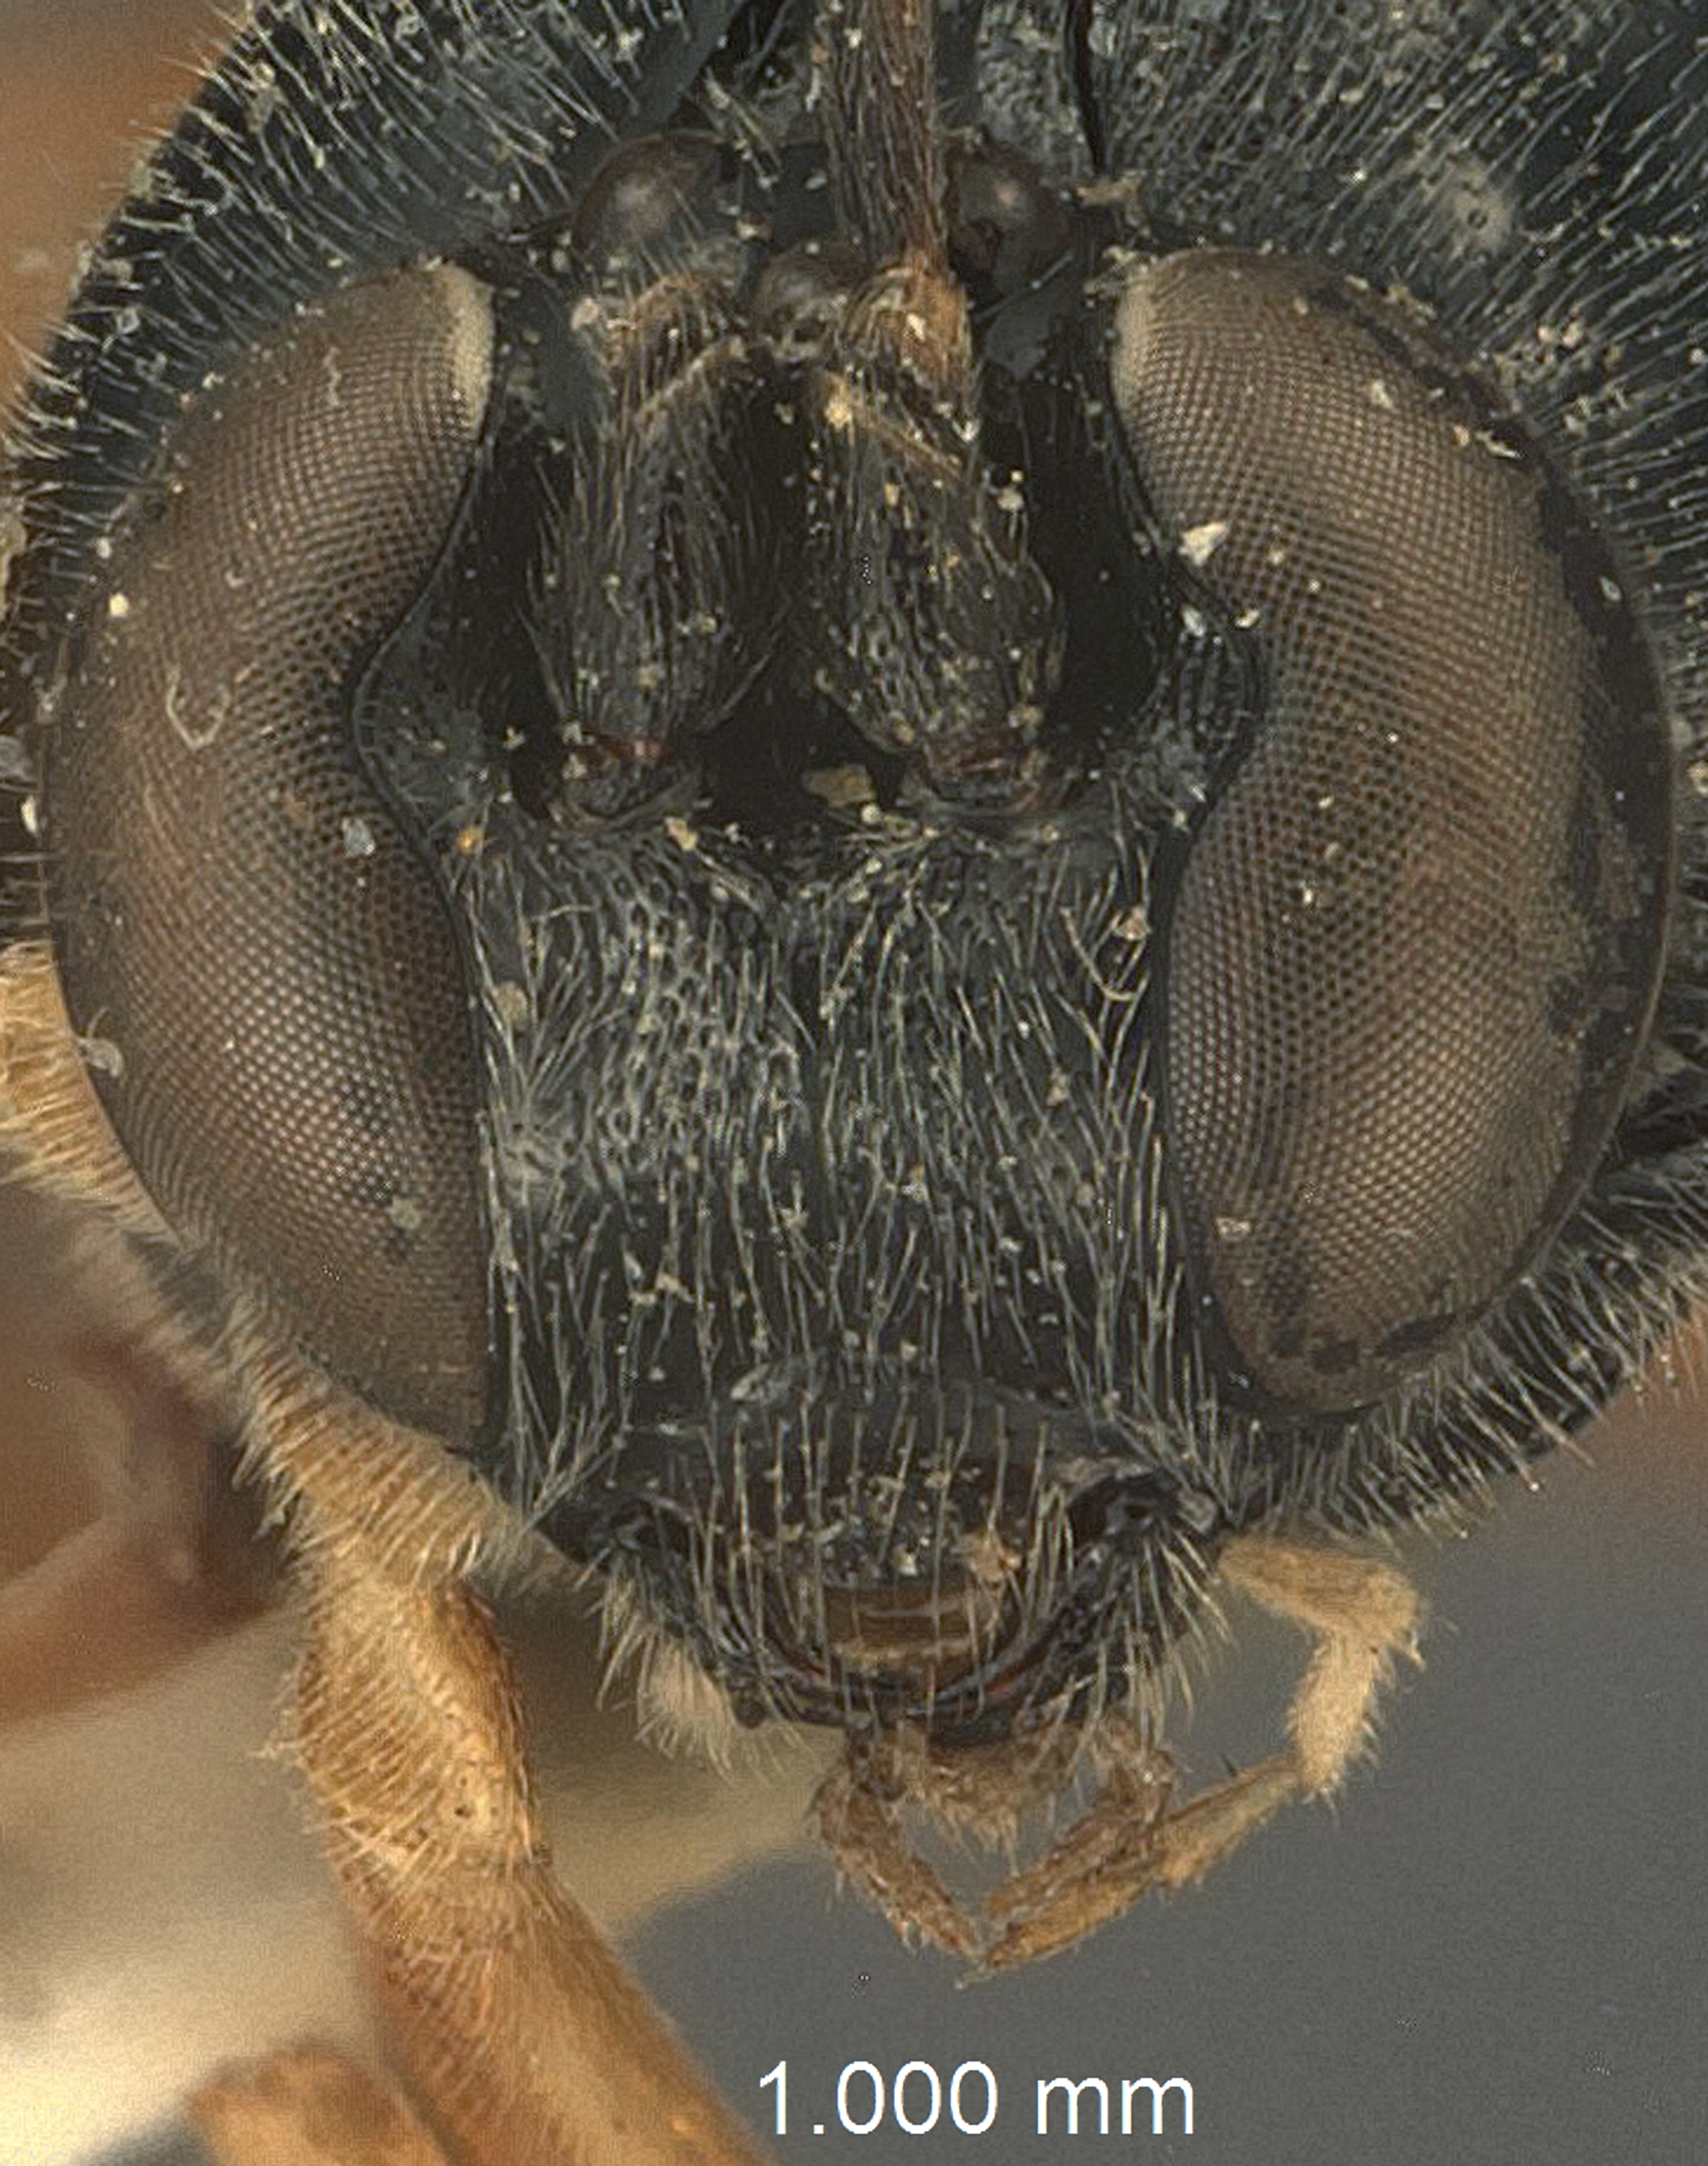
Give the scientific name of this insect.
Ephialtes latus
